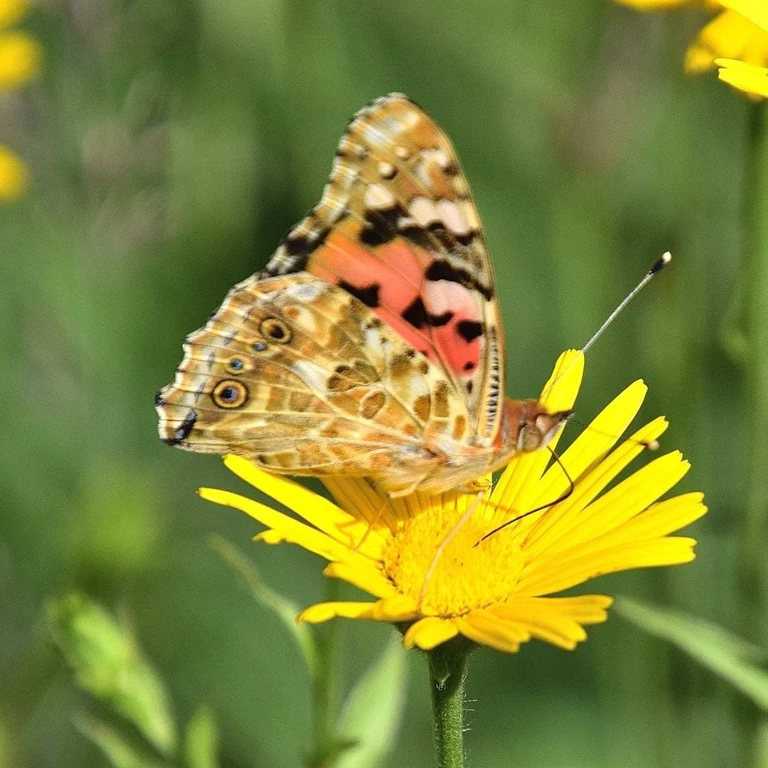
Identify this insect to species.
Vanessa cardui
